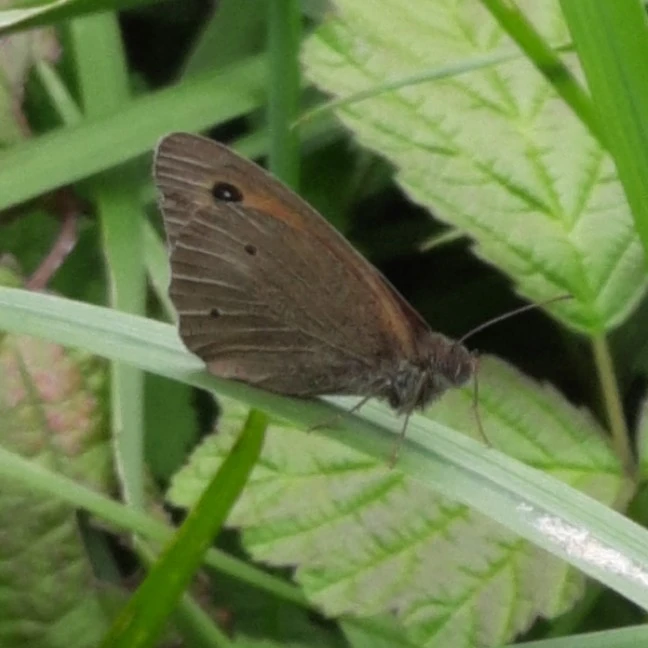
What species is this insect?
Maniola jurtina
